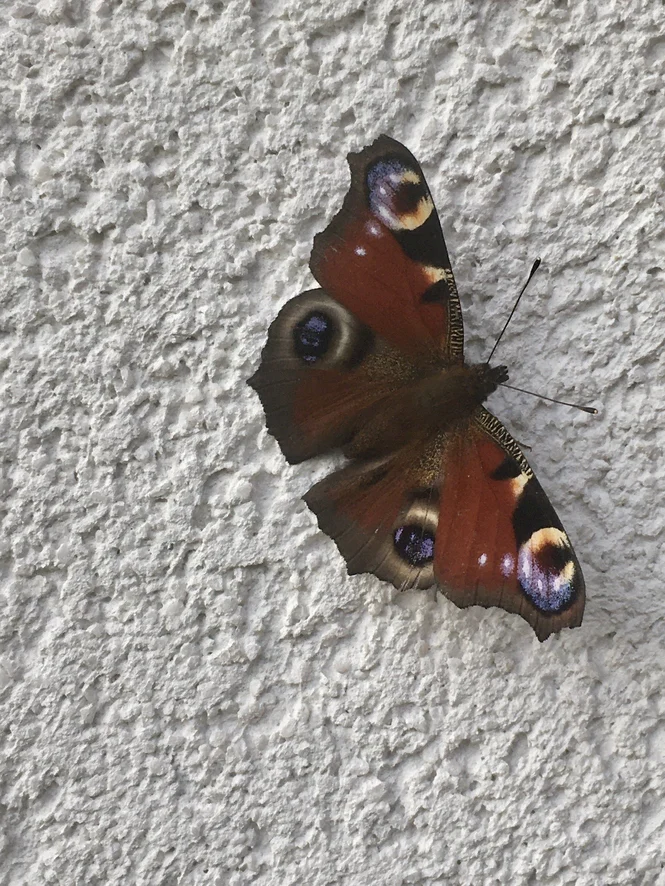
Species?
Aglais io
